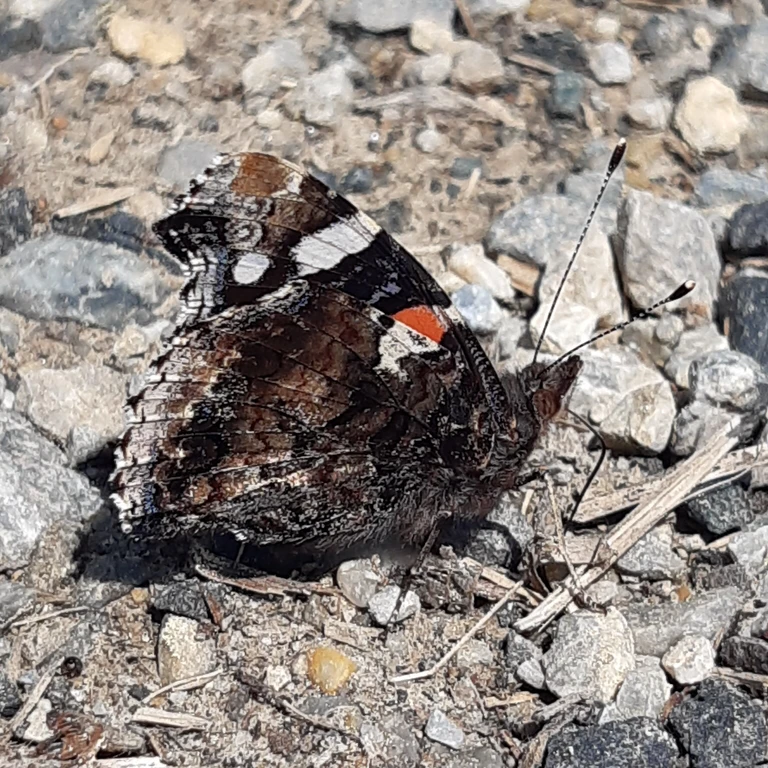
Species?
Vanessa atalanta
